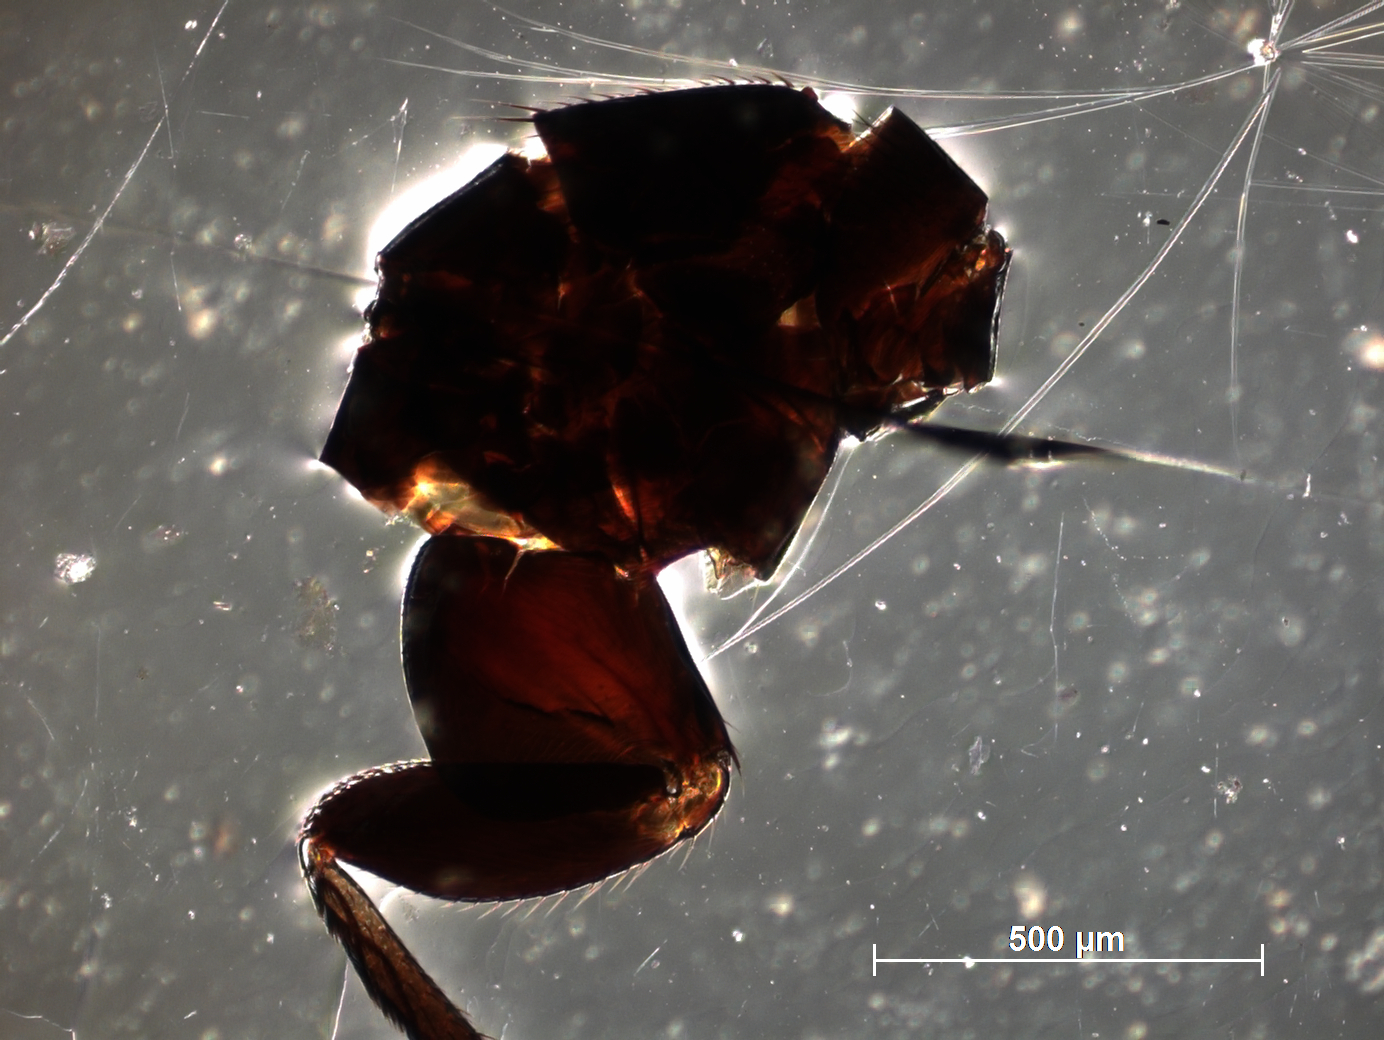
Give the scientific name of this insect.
Elasmus dalhousieanus
